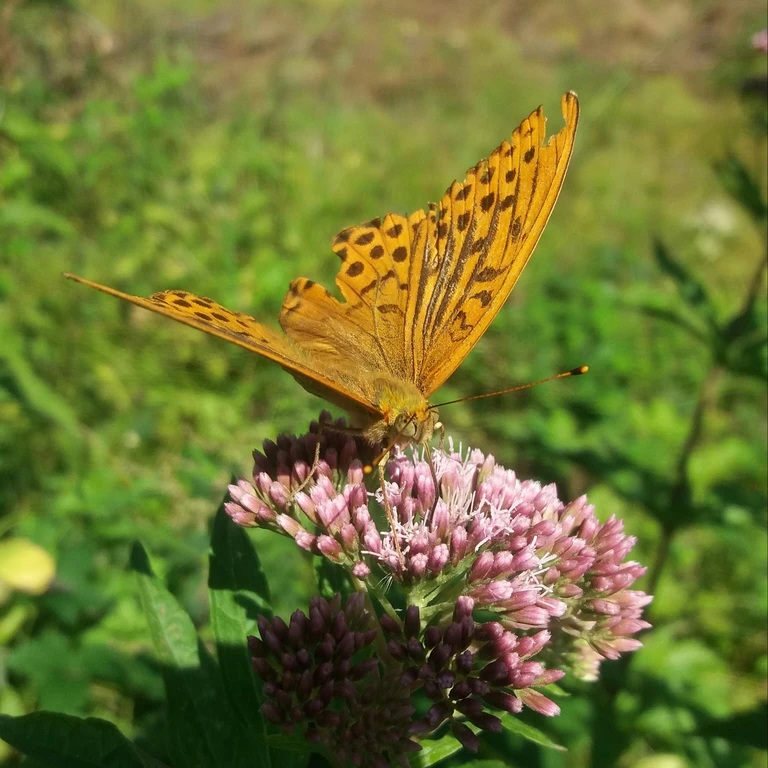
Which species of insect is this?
Argynnis paphia
